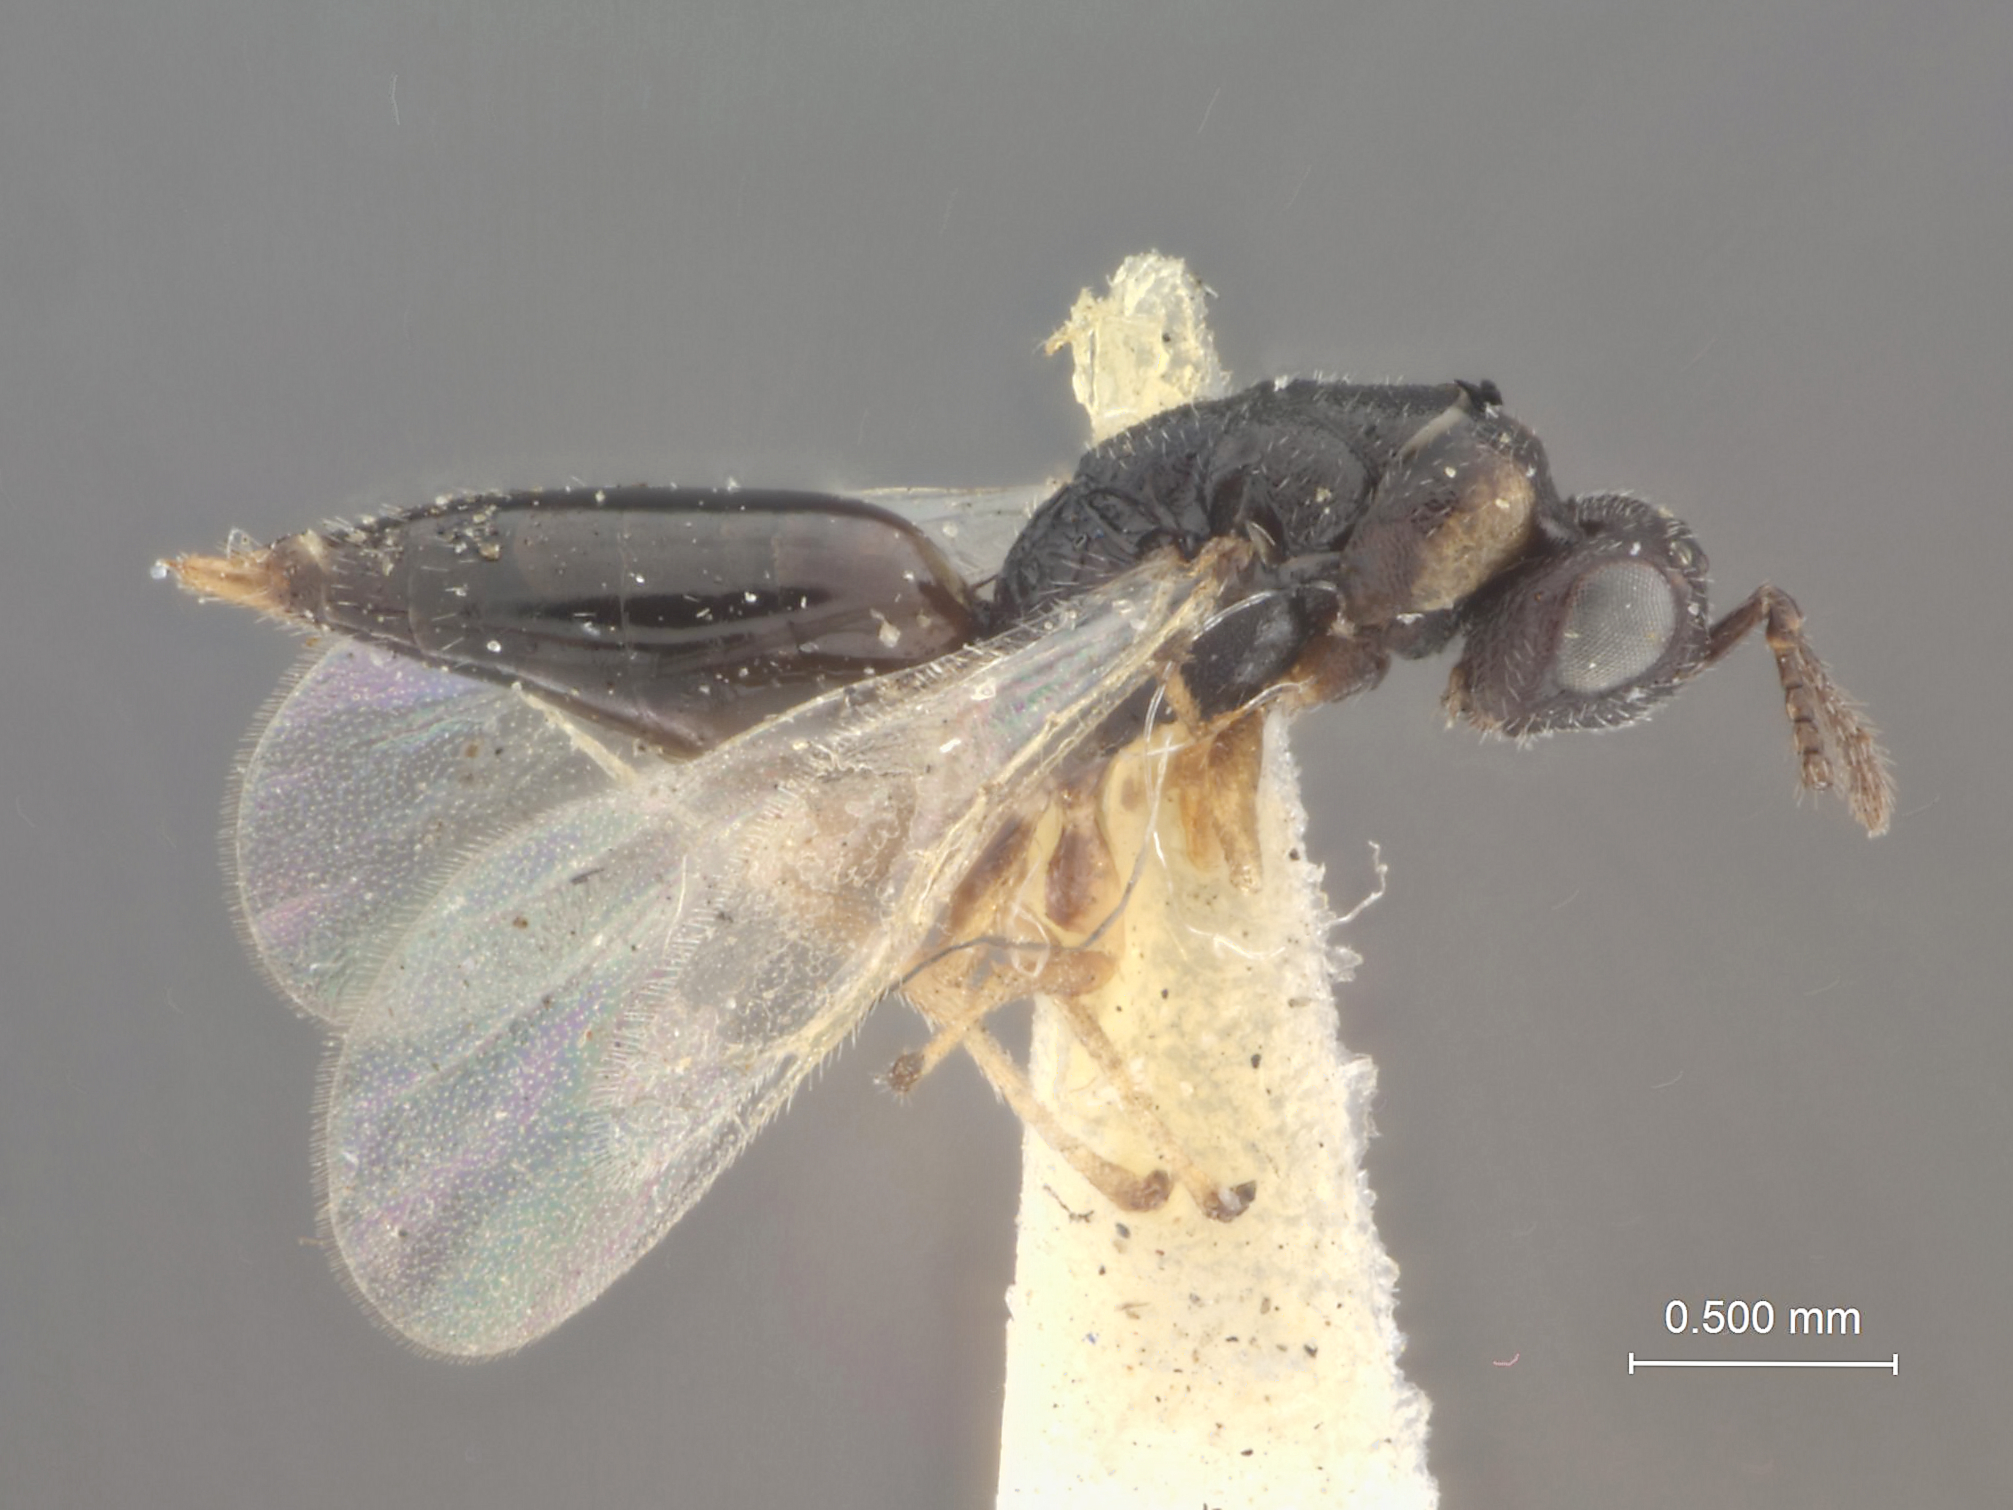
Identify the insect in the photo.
Harmolita agropyrocola
